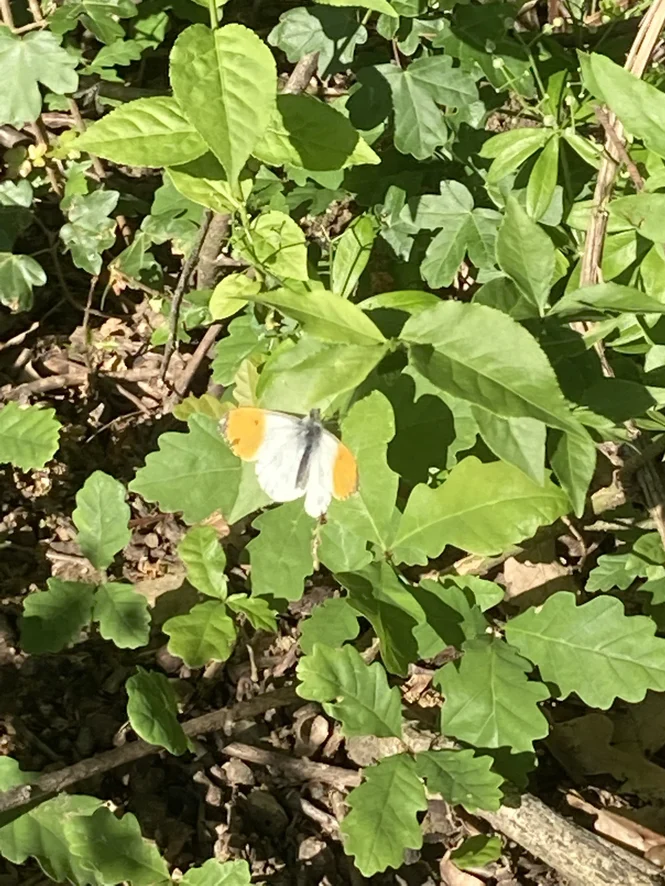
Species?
Anthocharis cardamines
